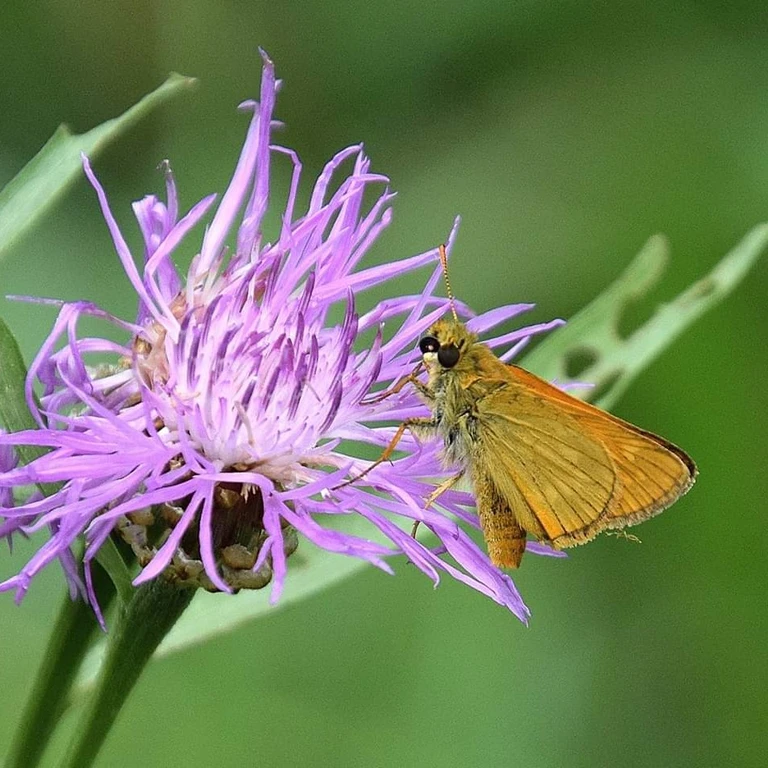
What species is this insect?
Ochlodes sylvanus (also Ochlodes venata)
